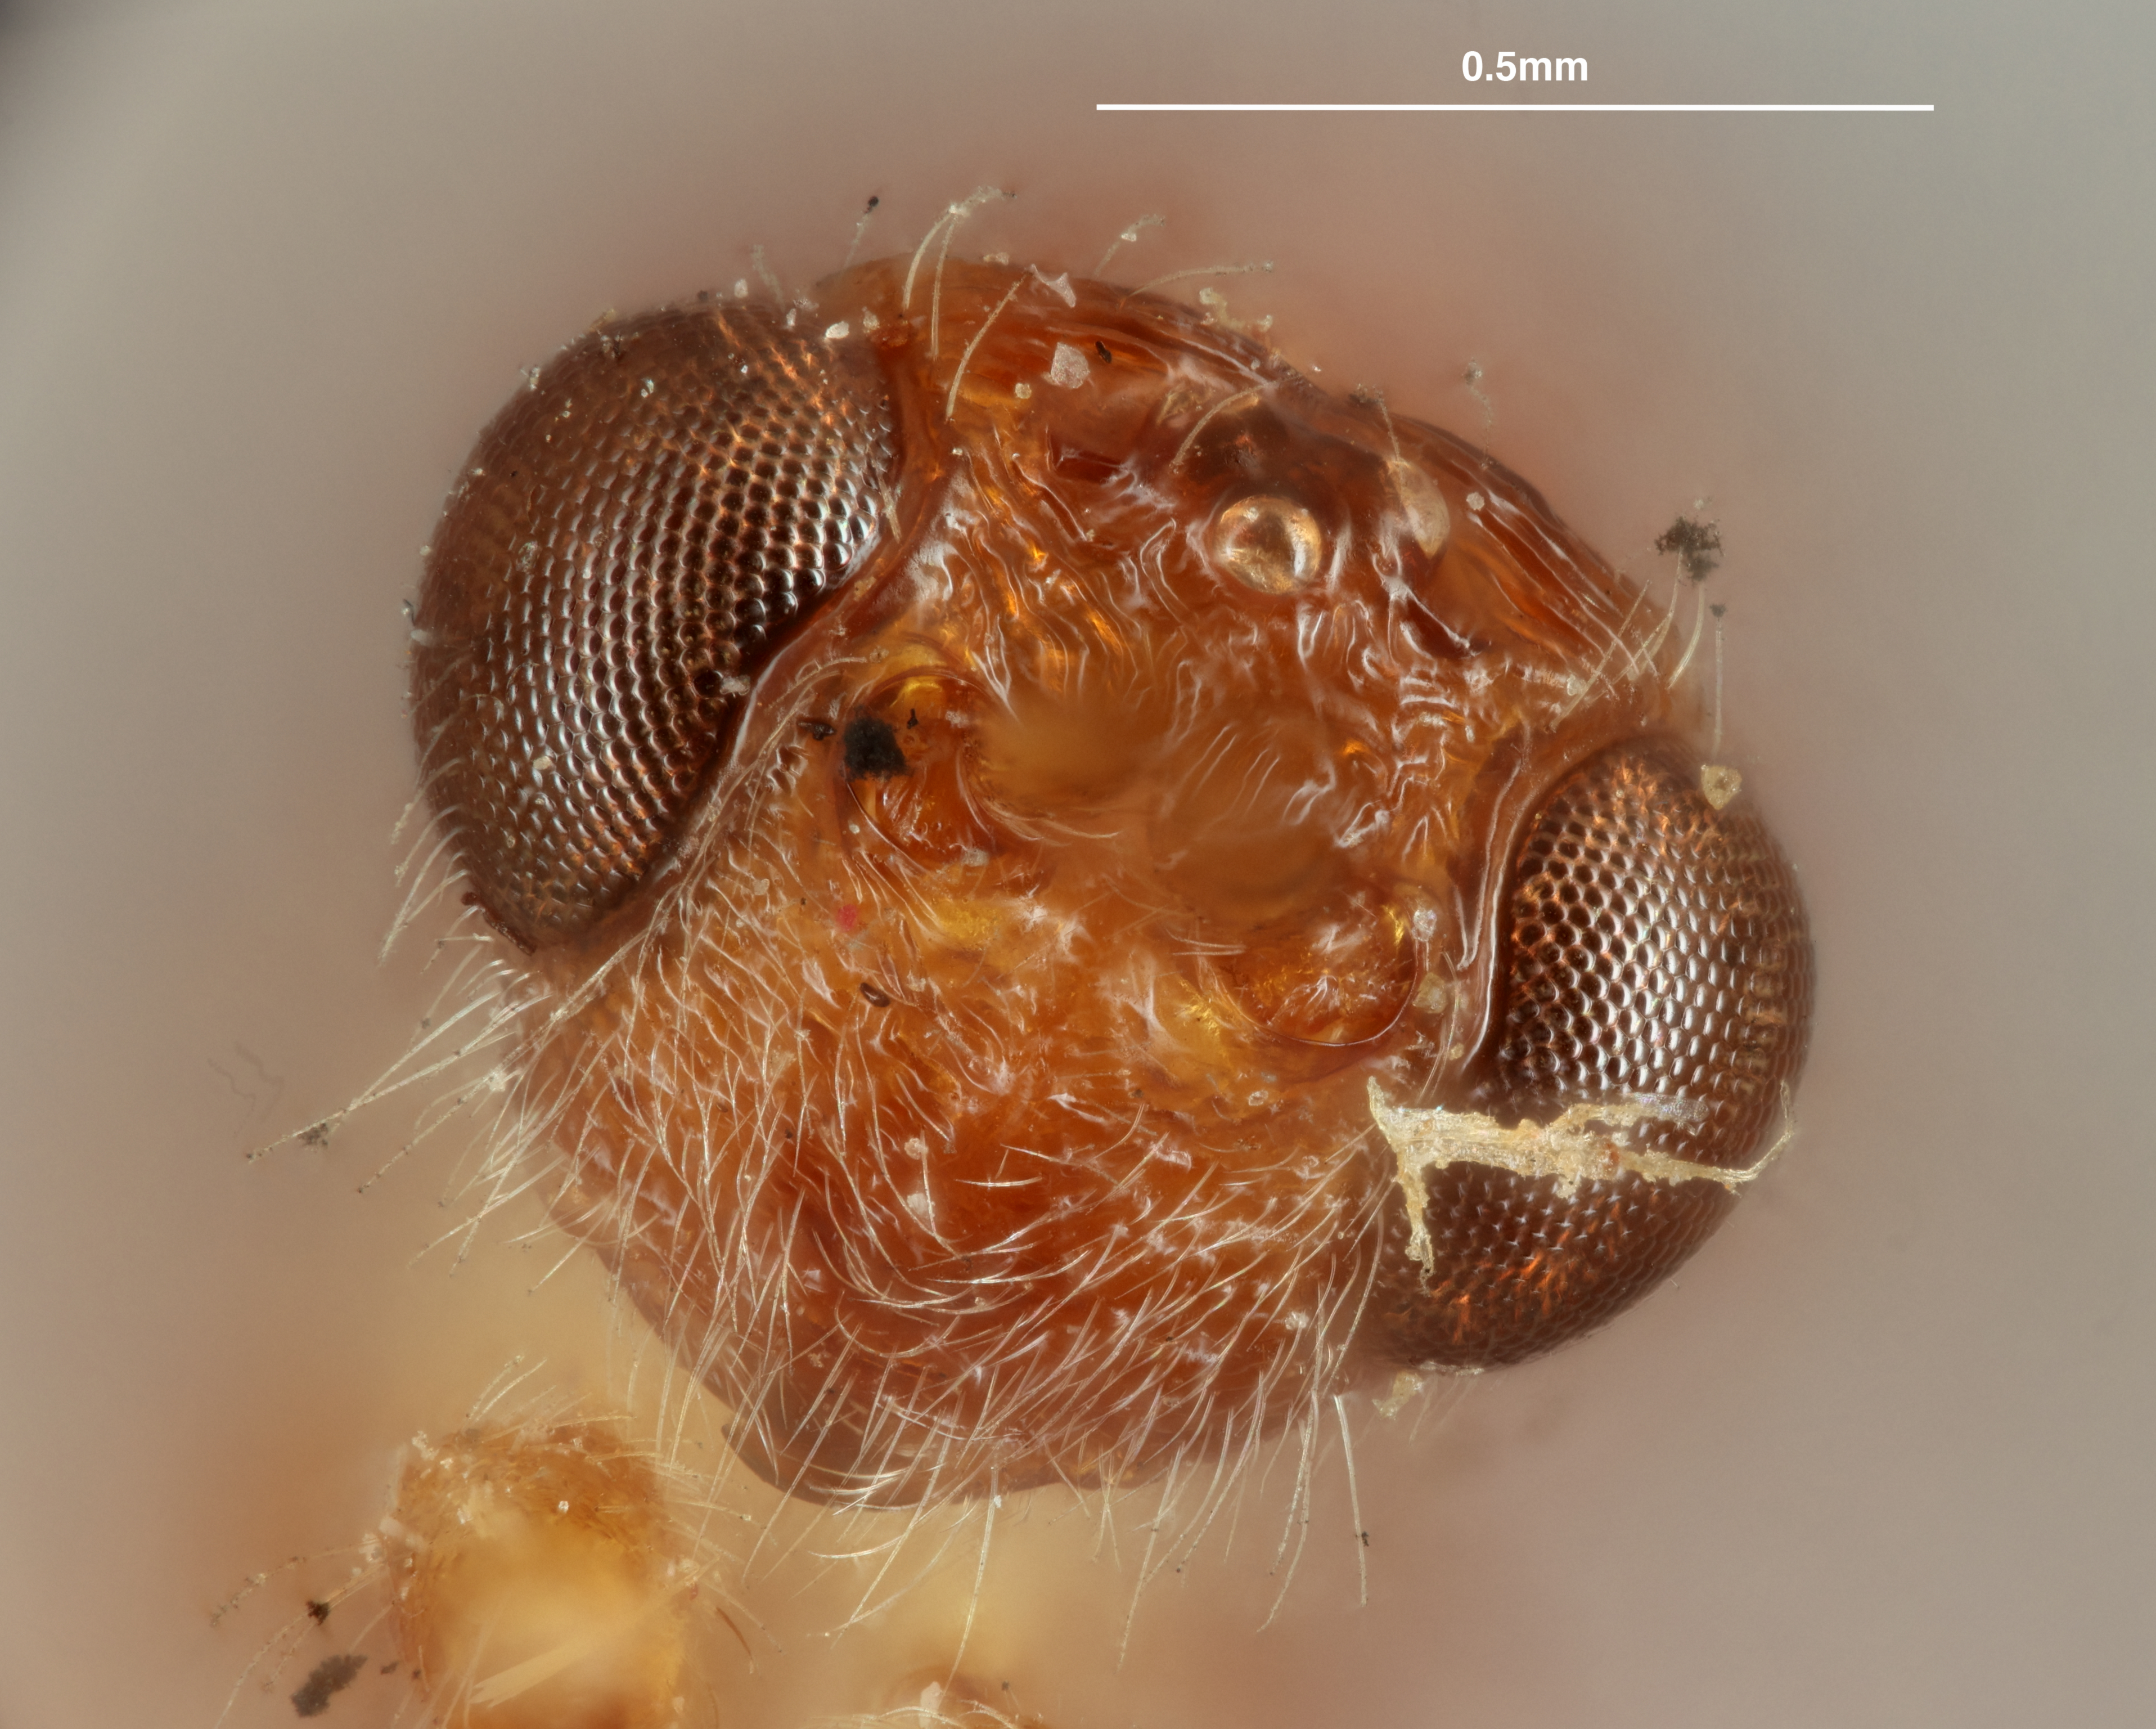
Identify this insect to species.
Spathius cheops
